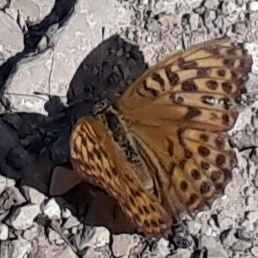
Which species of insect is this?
Argynnis paphia
